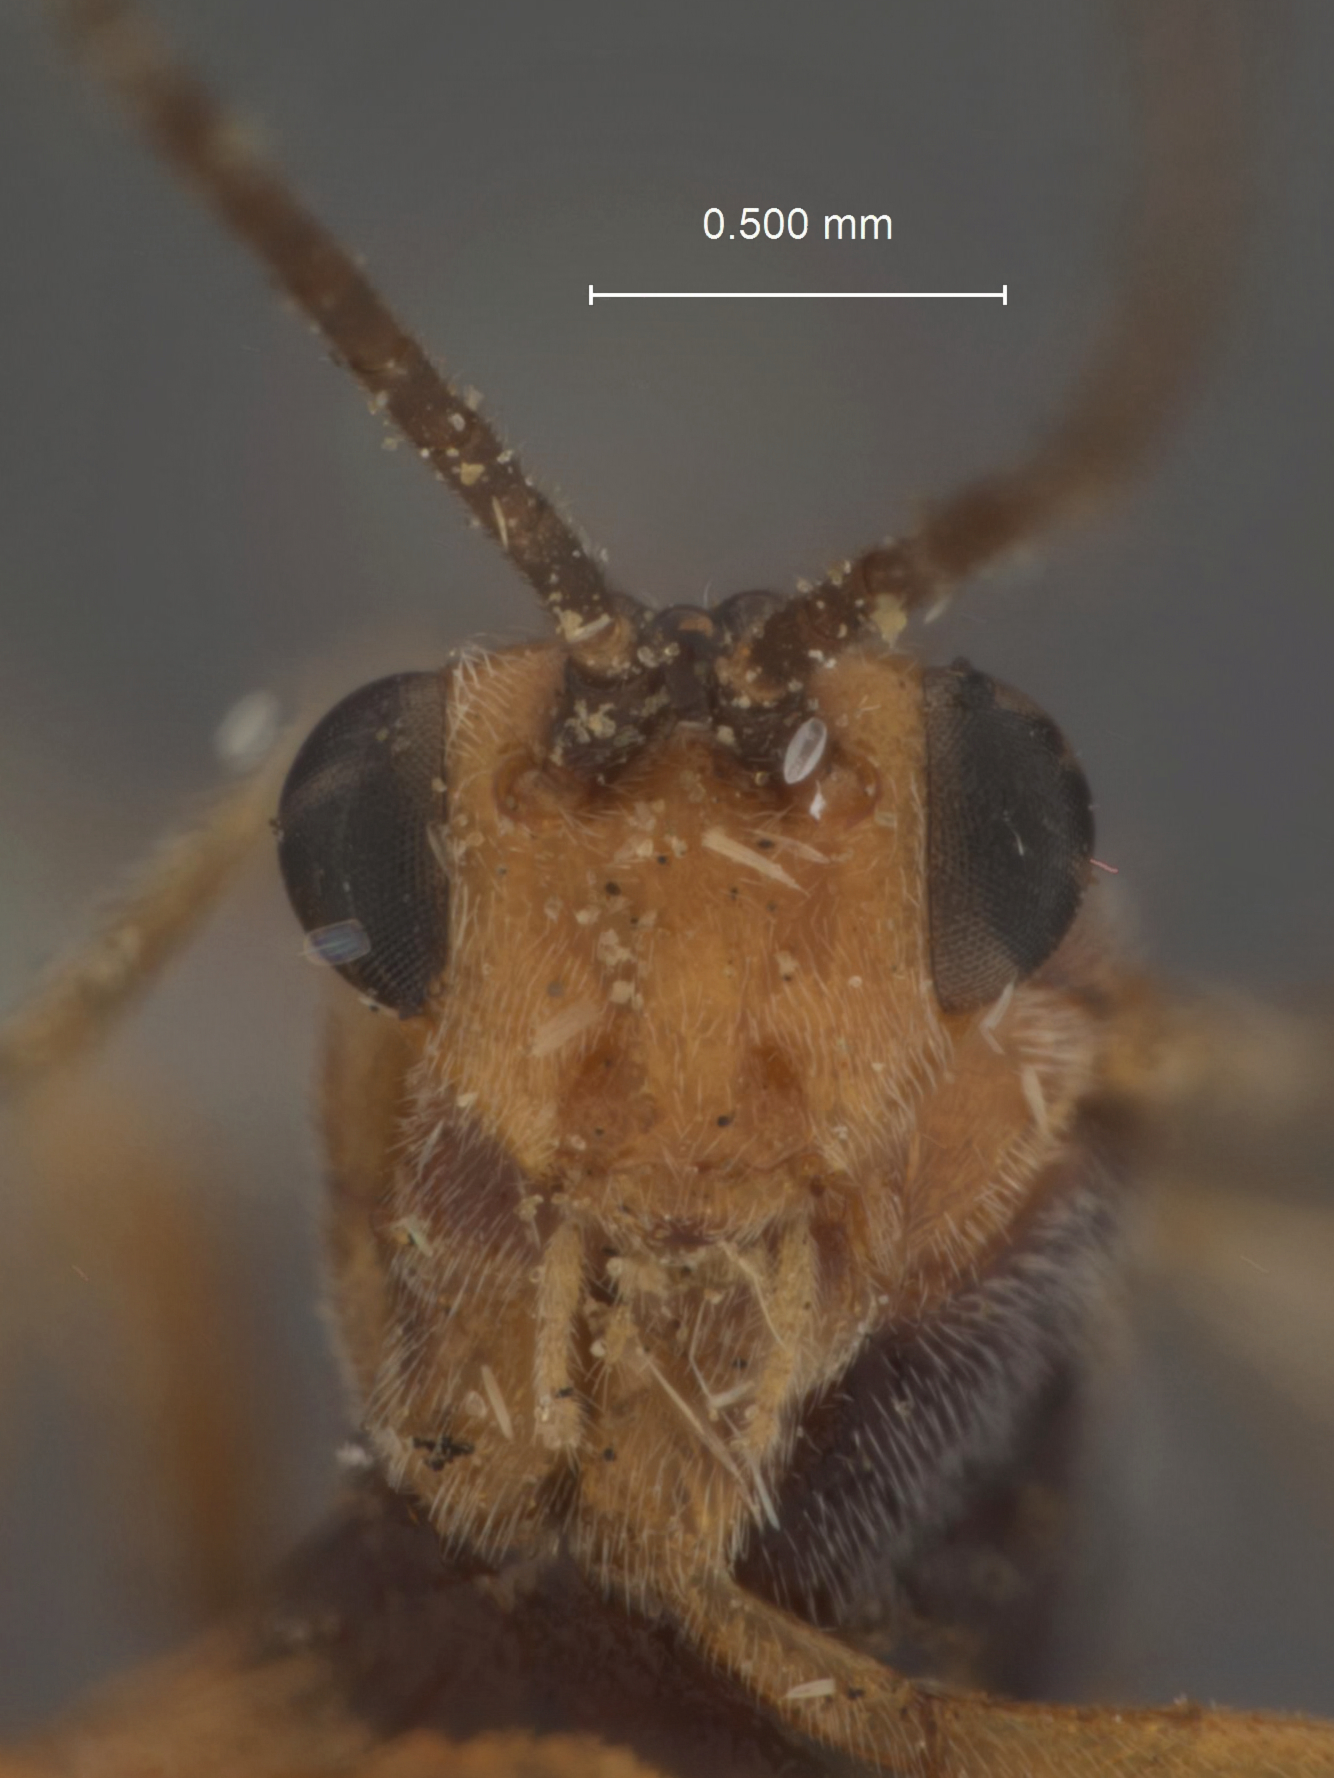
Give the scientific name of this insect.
Bassus cylasovorus
